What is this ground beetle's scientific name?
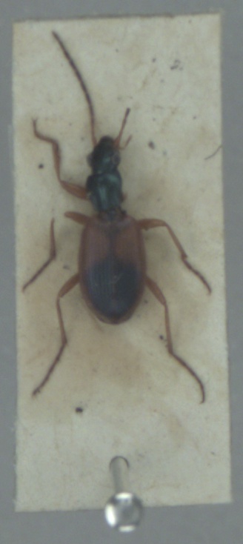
Anchomenus dorsalis
